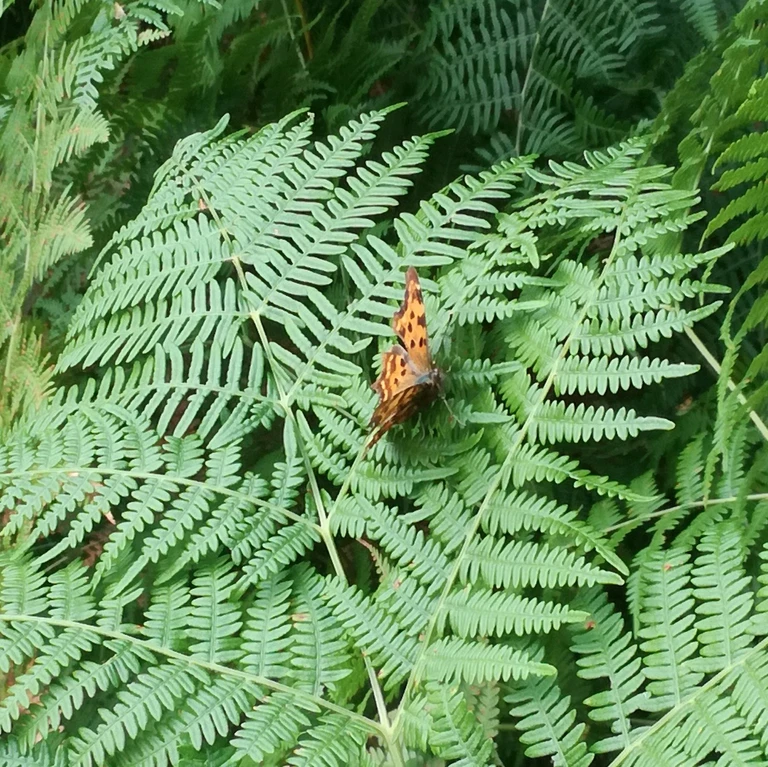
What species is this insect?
Polygonia c-album
